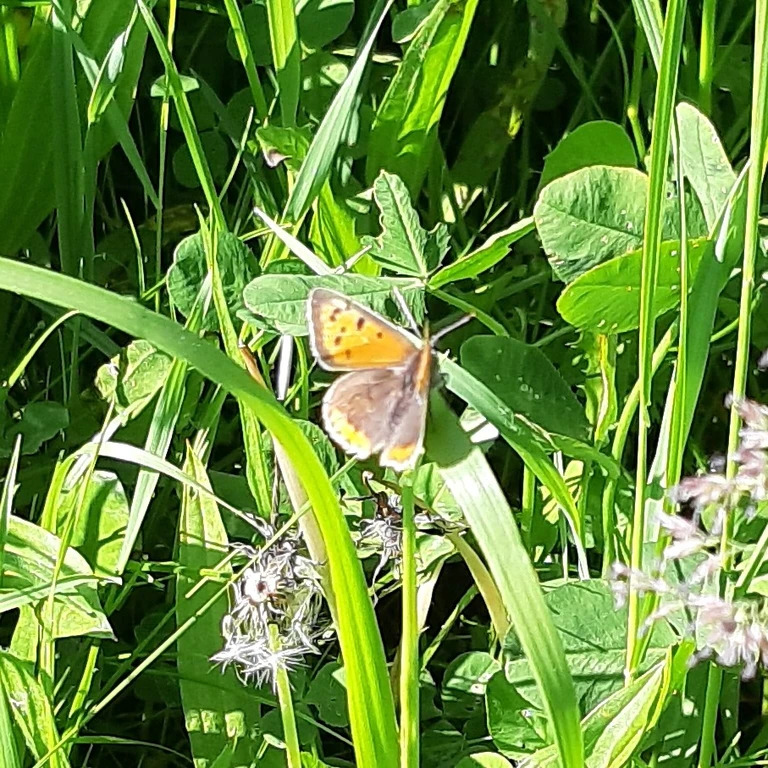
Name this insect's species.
Lycaena phlaeas
